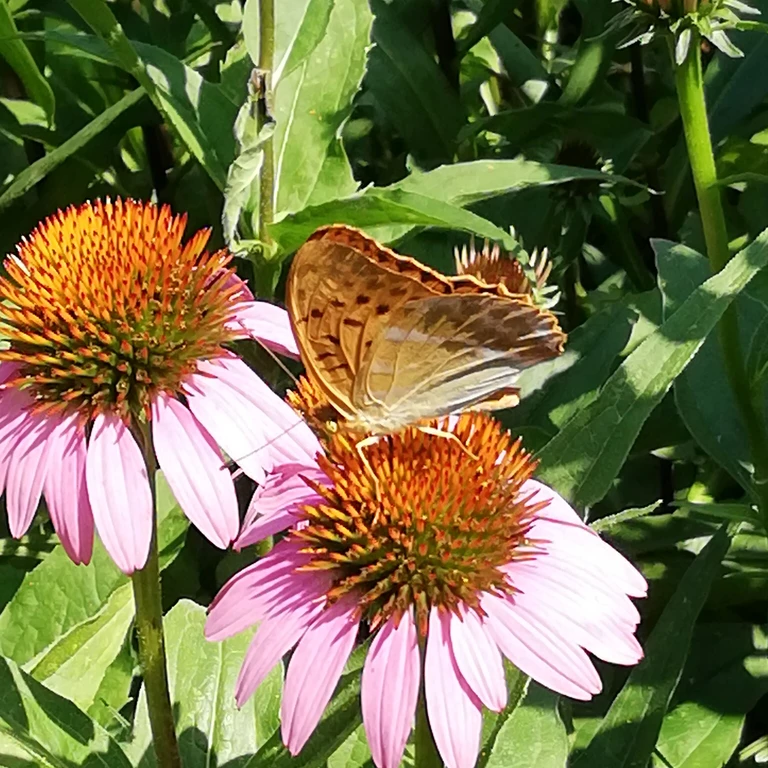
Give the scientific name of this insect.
Argynnis paphia
